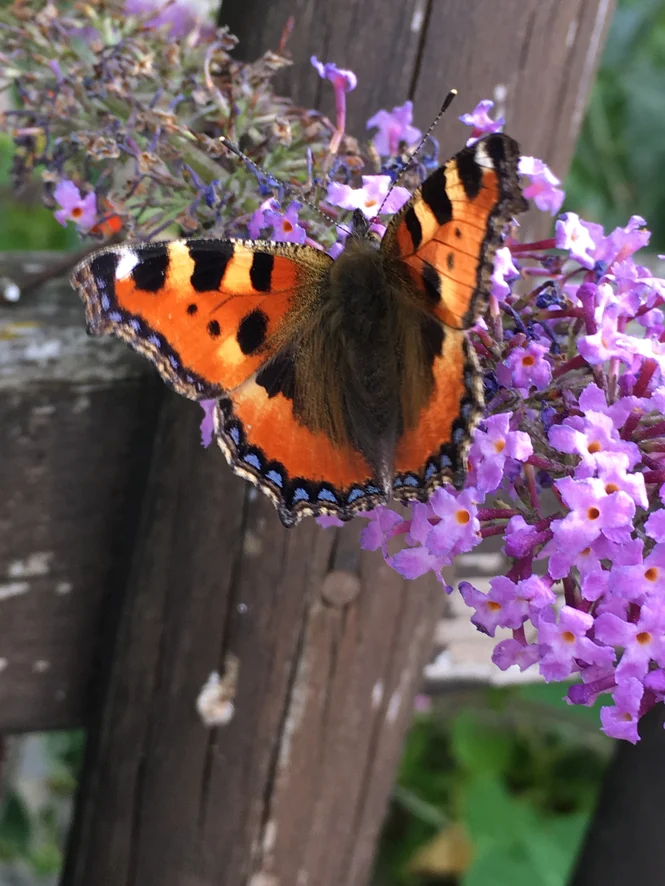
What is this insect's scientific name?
Aglais urticae
